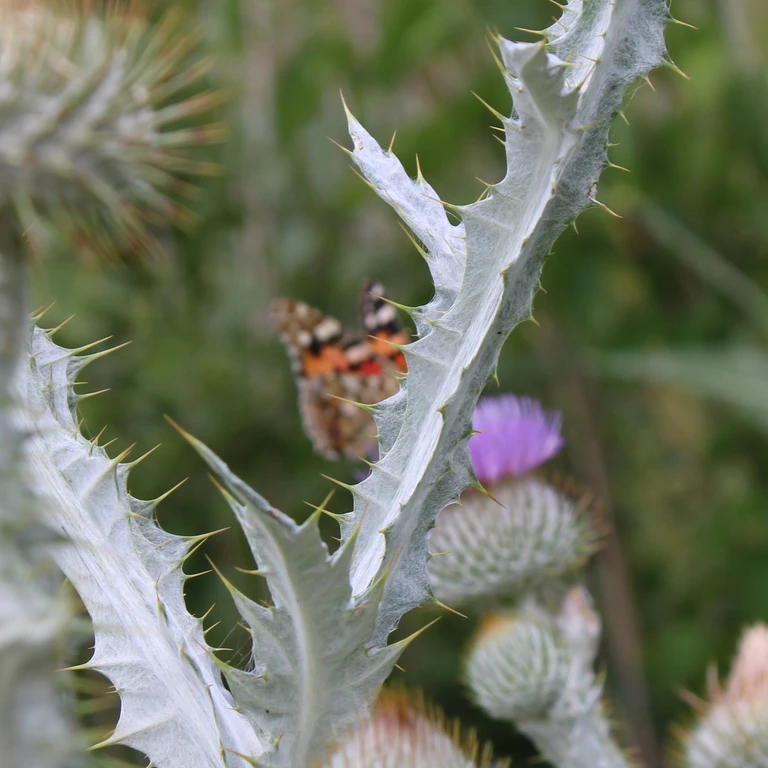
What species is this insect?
Vanessa cardui
